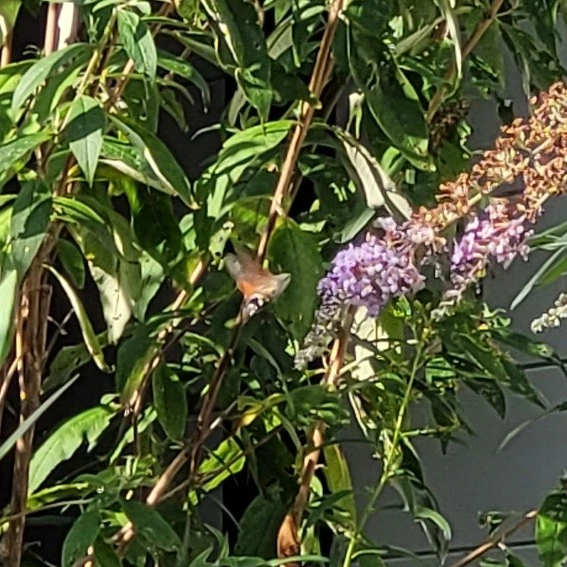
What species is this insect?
Macroglossum stellatarum
